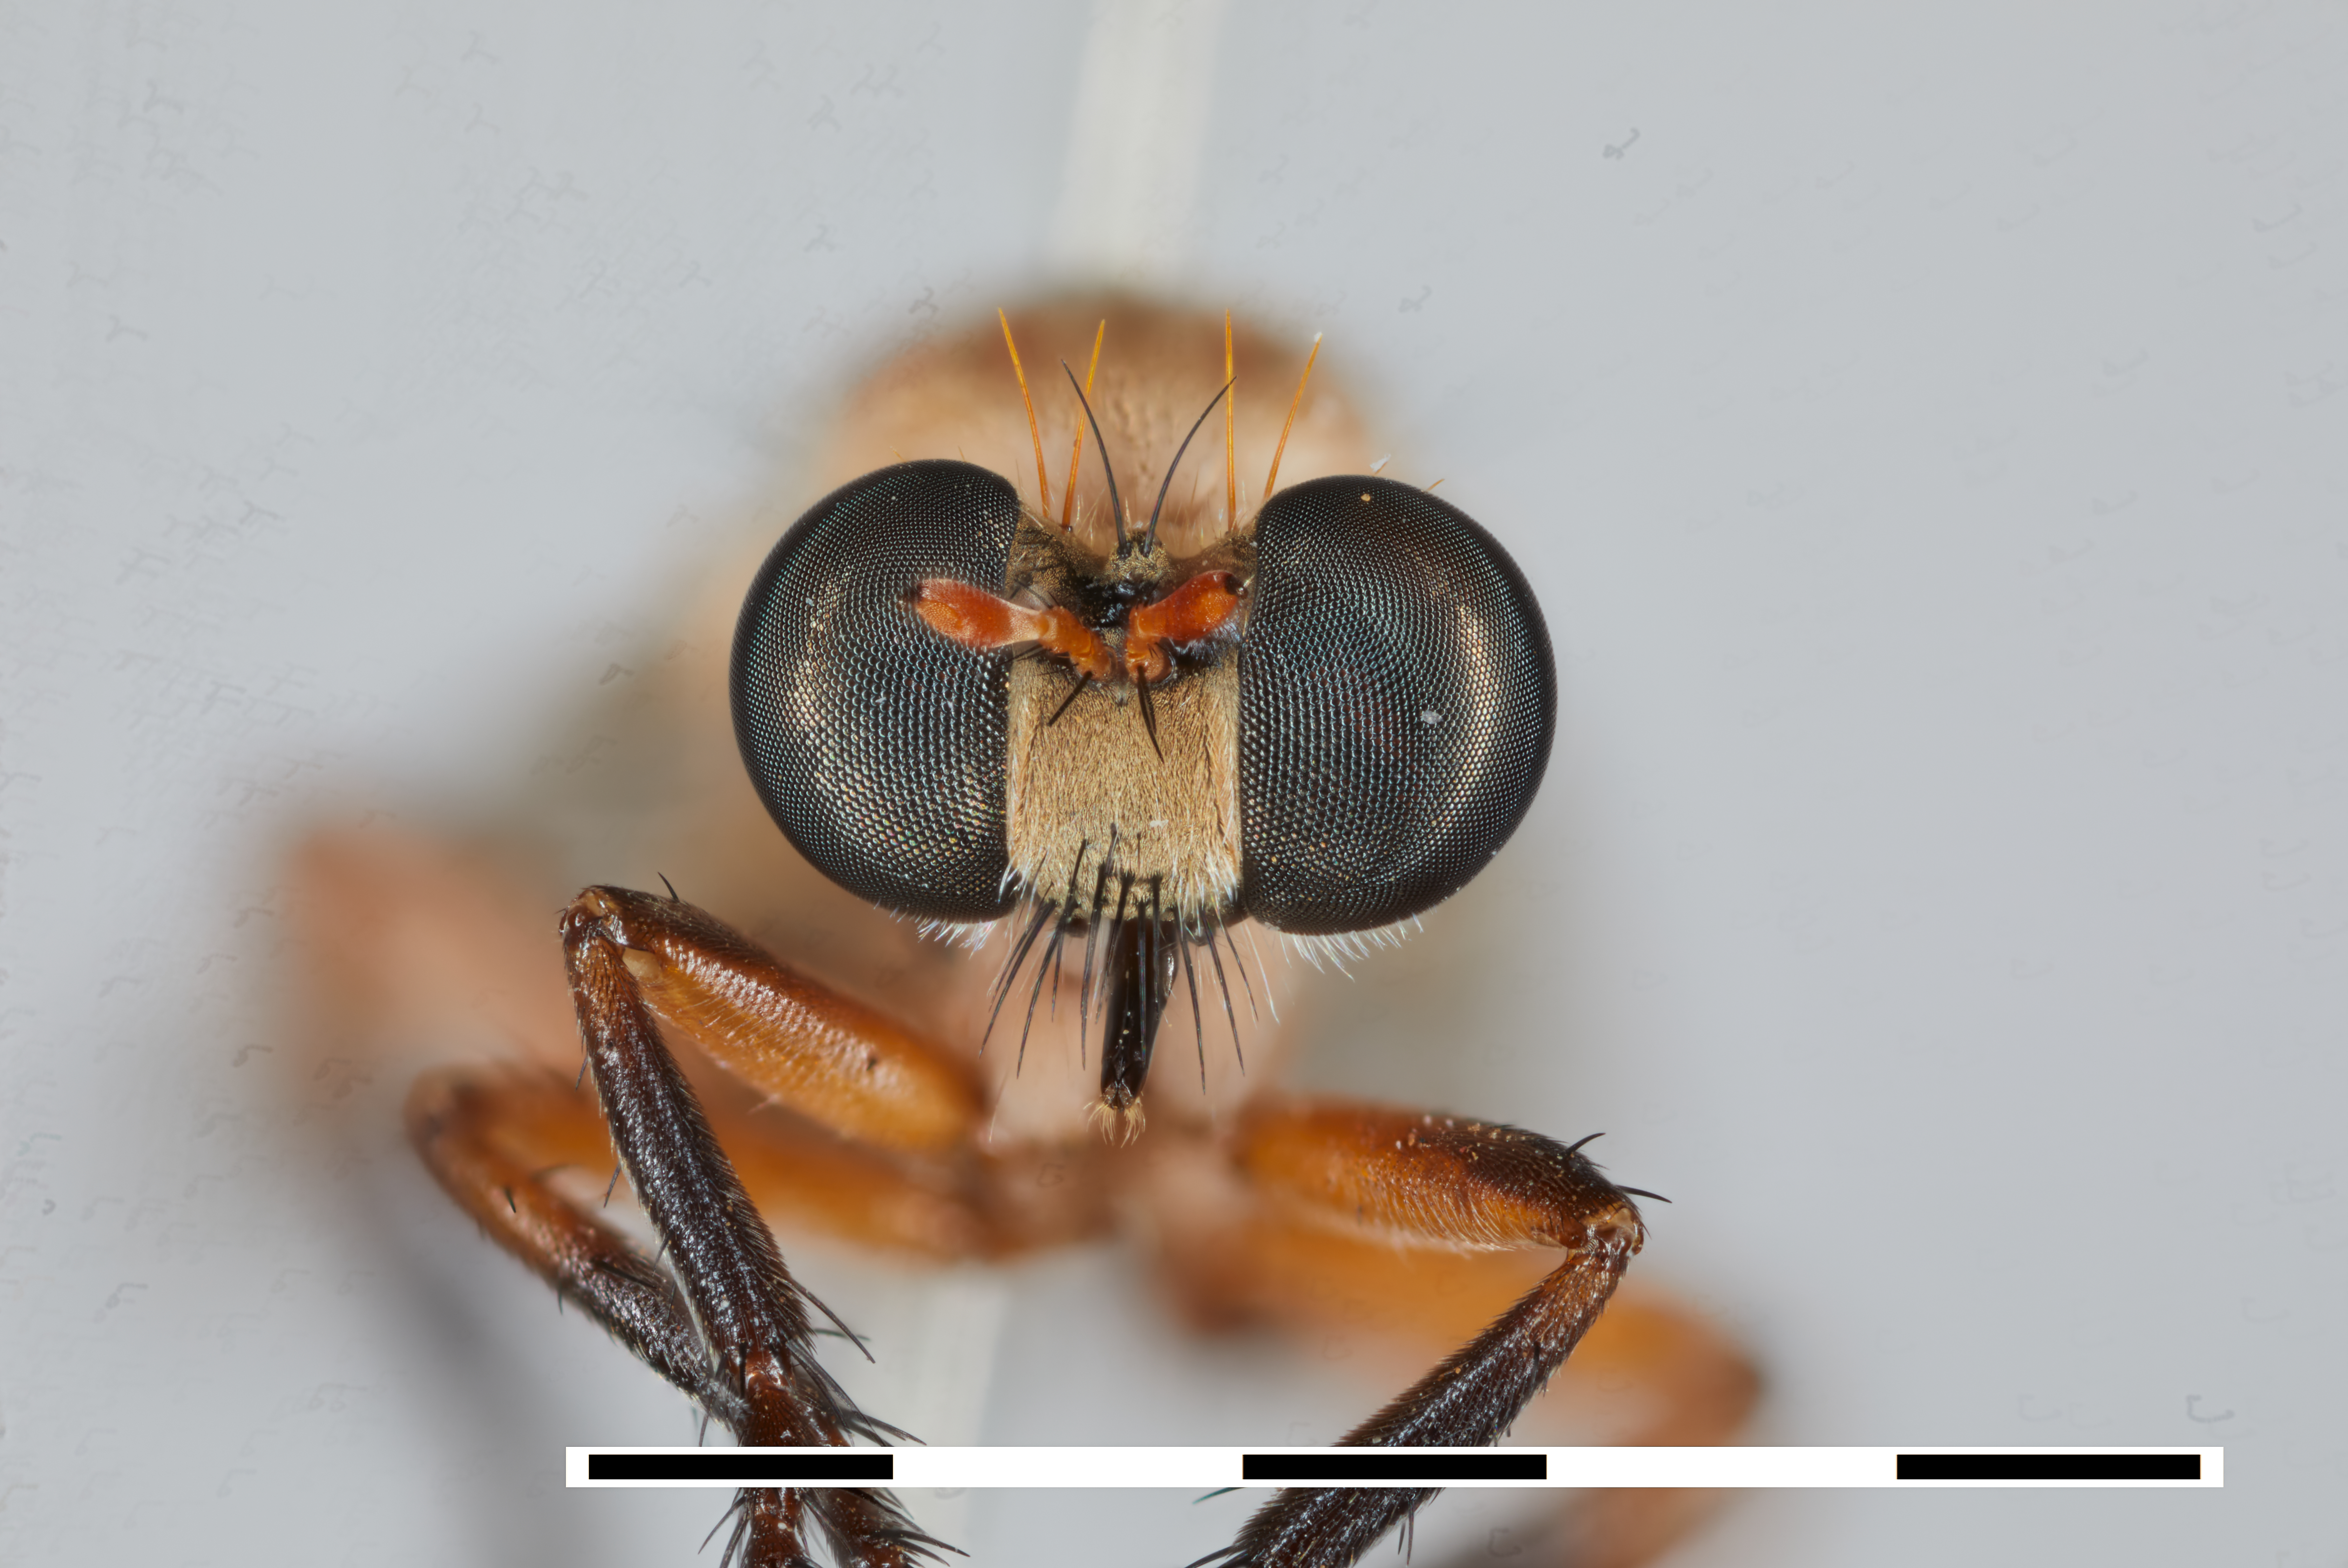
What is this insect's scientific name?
Anypodetus arachnoides
